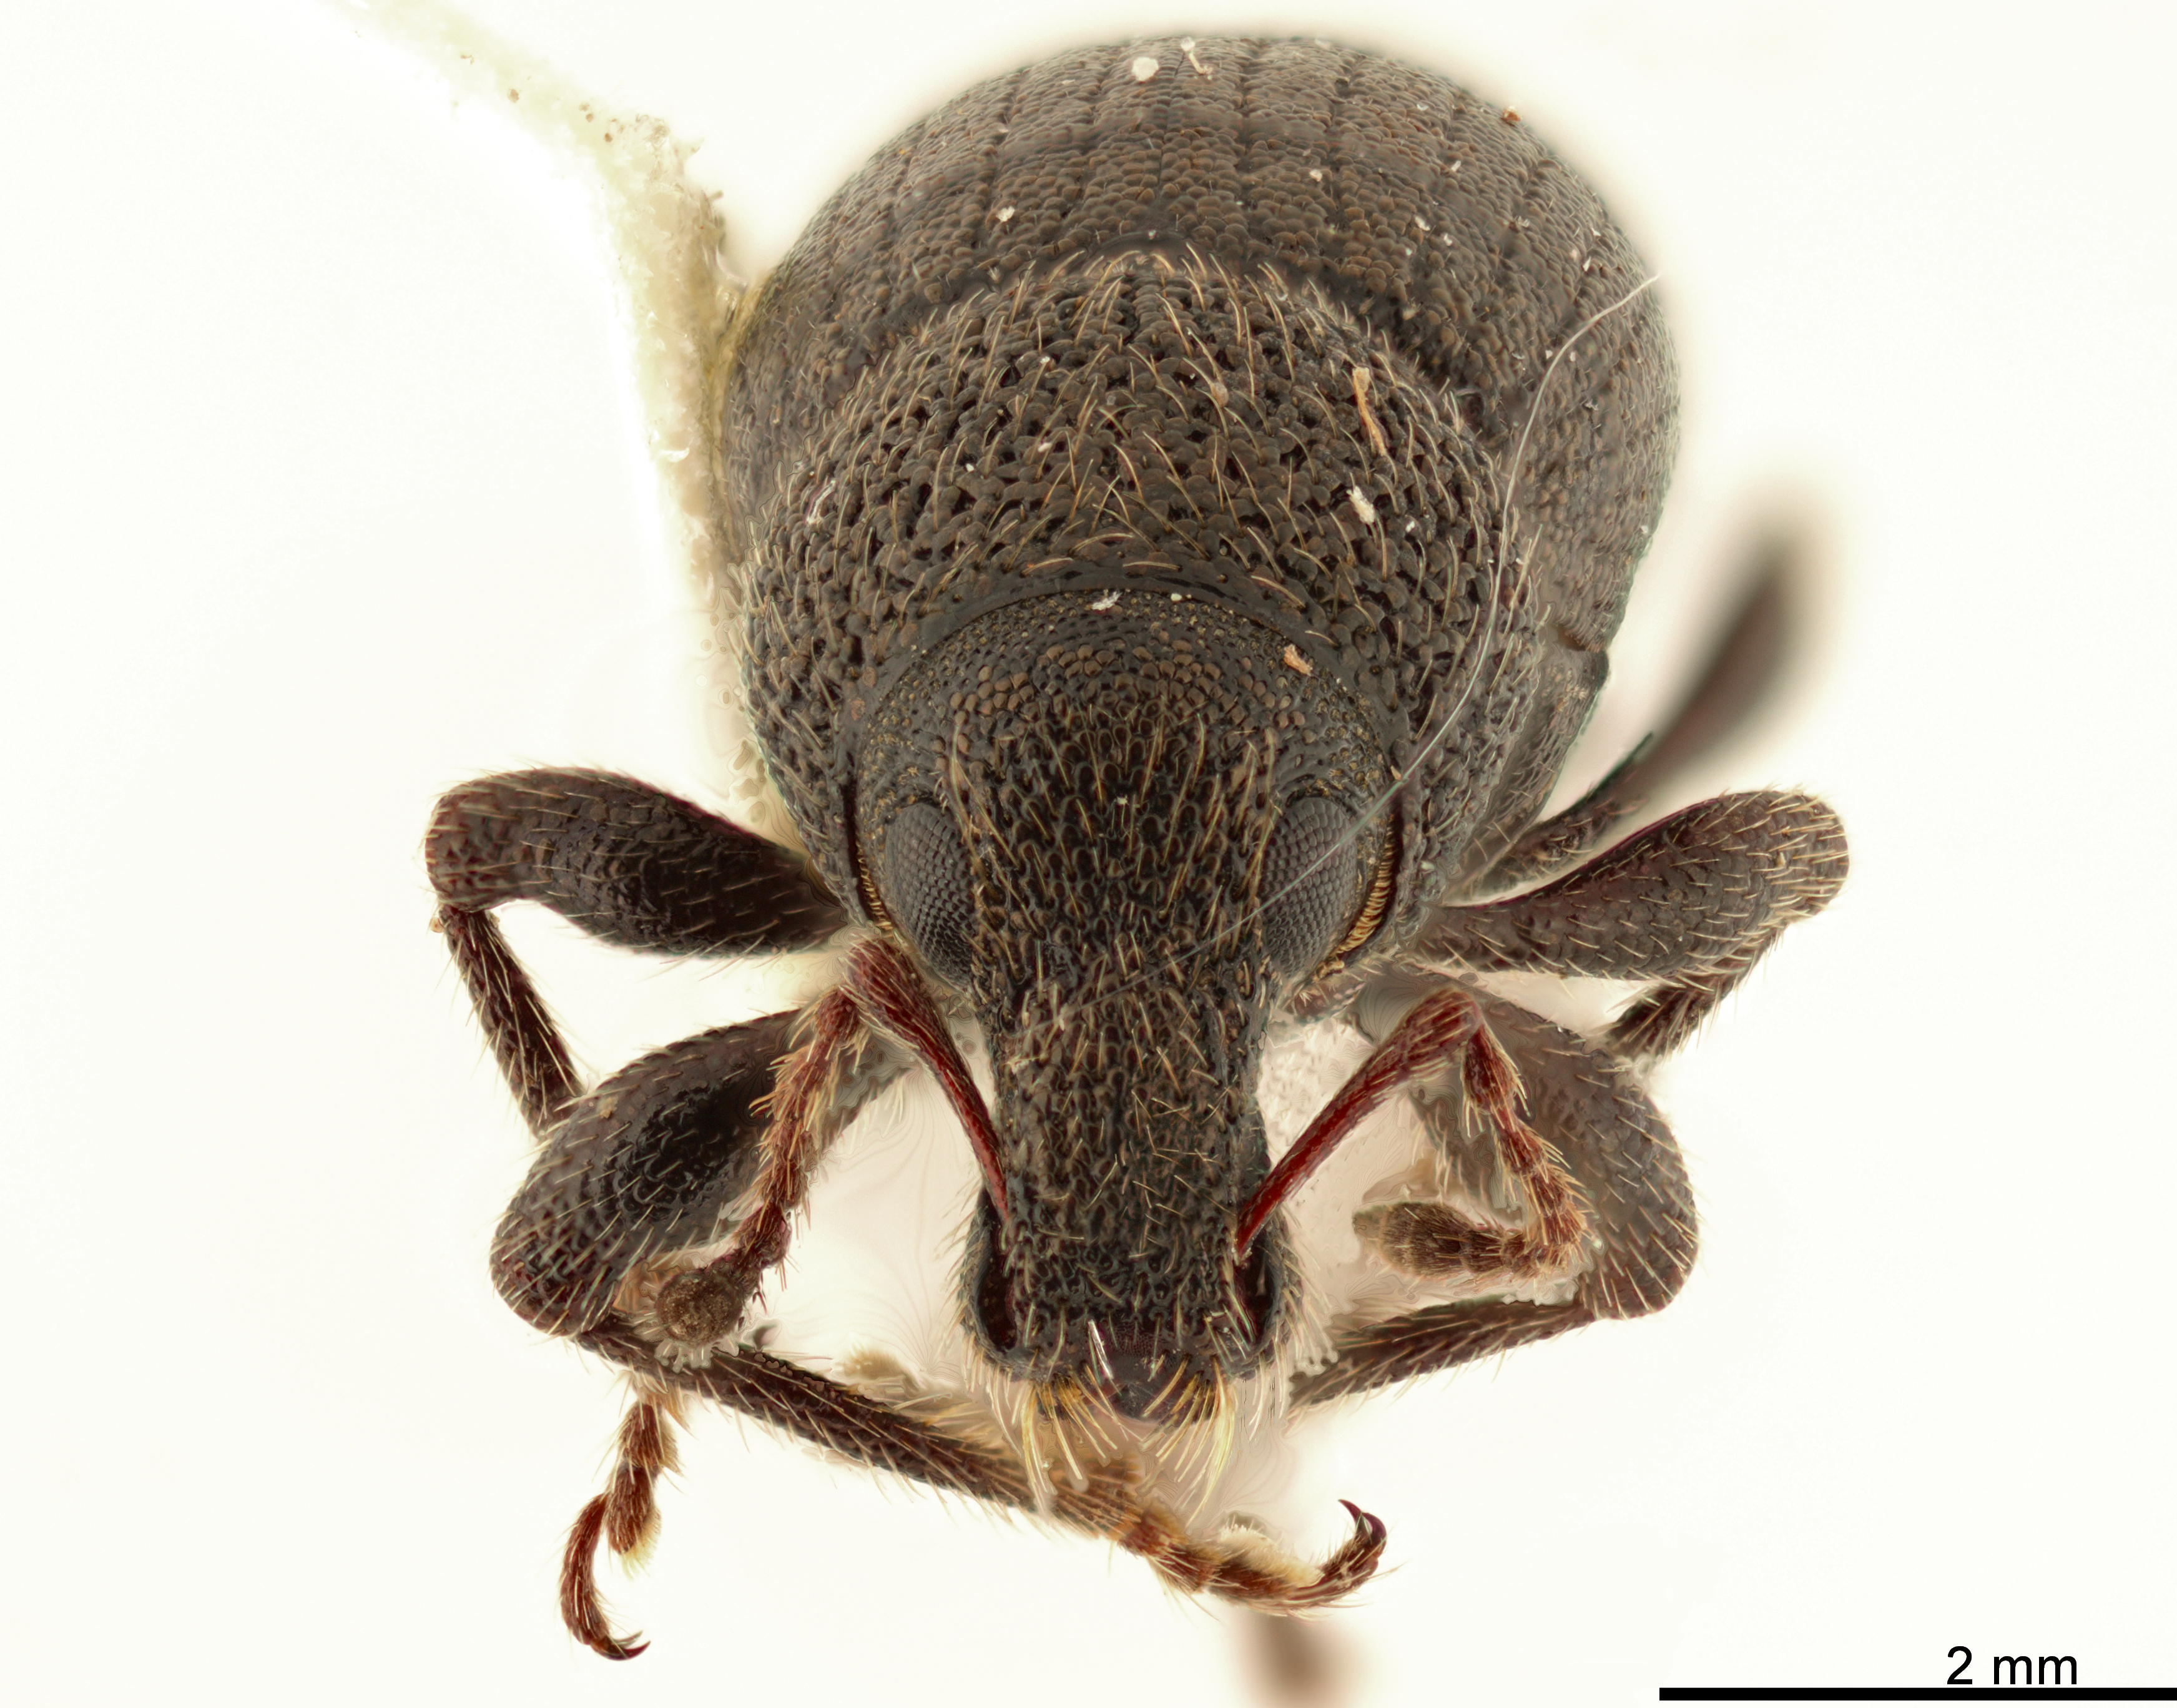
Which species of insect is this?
Melanolemma montana
